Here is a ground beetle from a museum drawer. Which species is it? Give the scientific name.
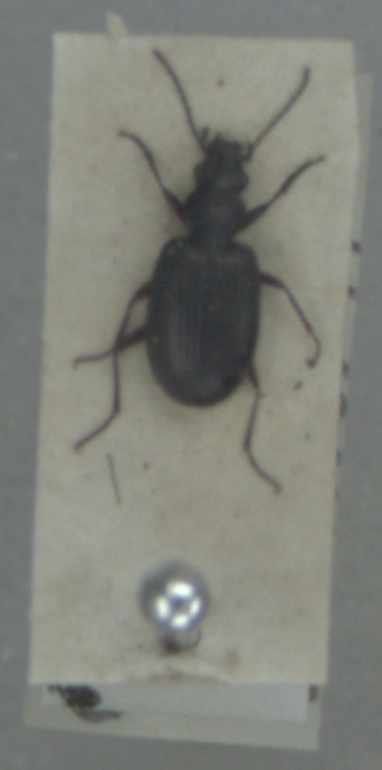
Bembidion punctulatum
